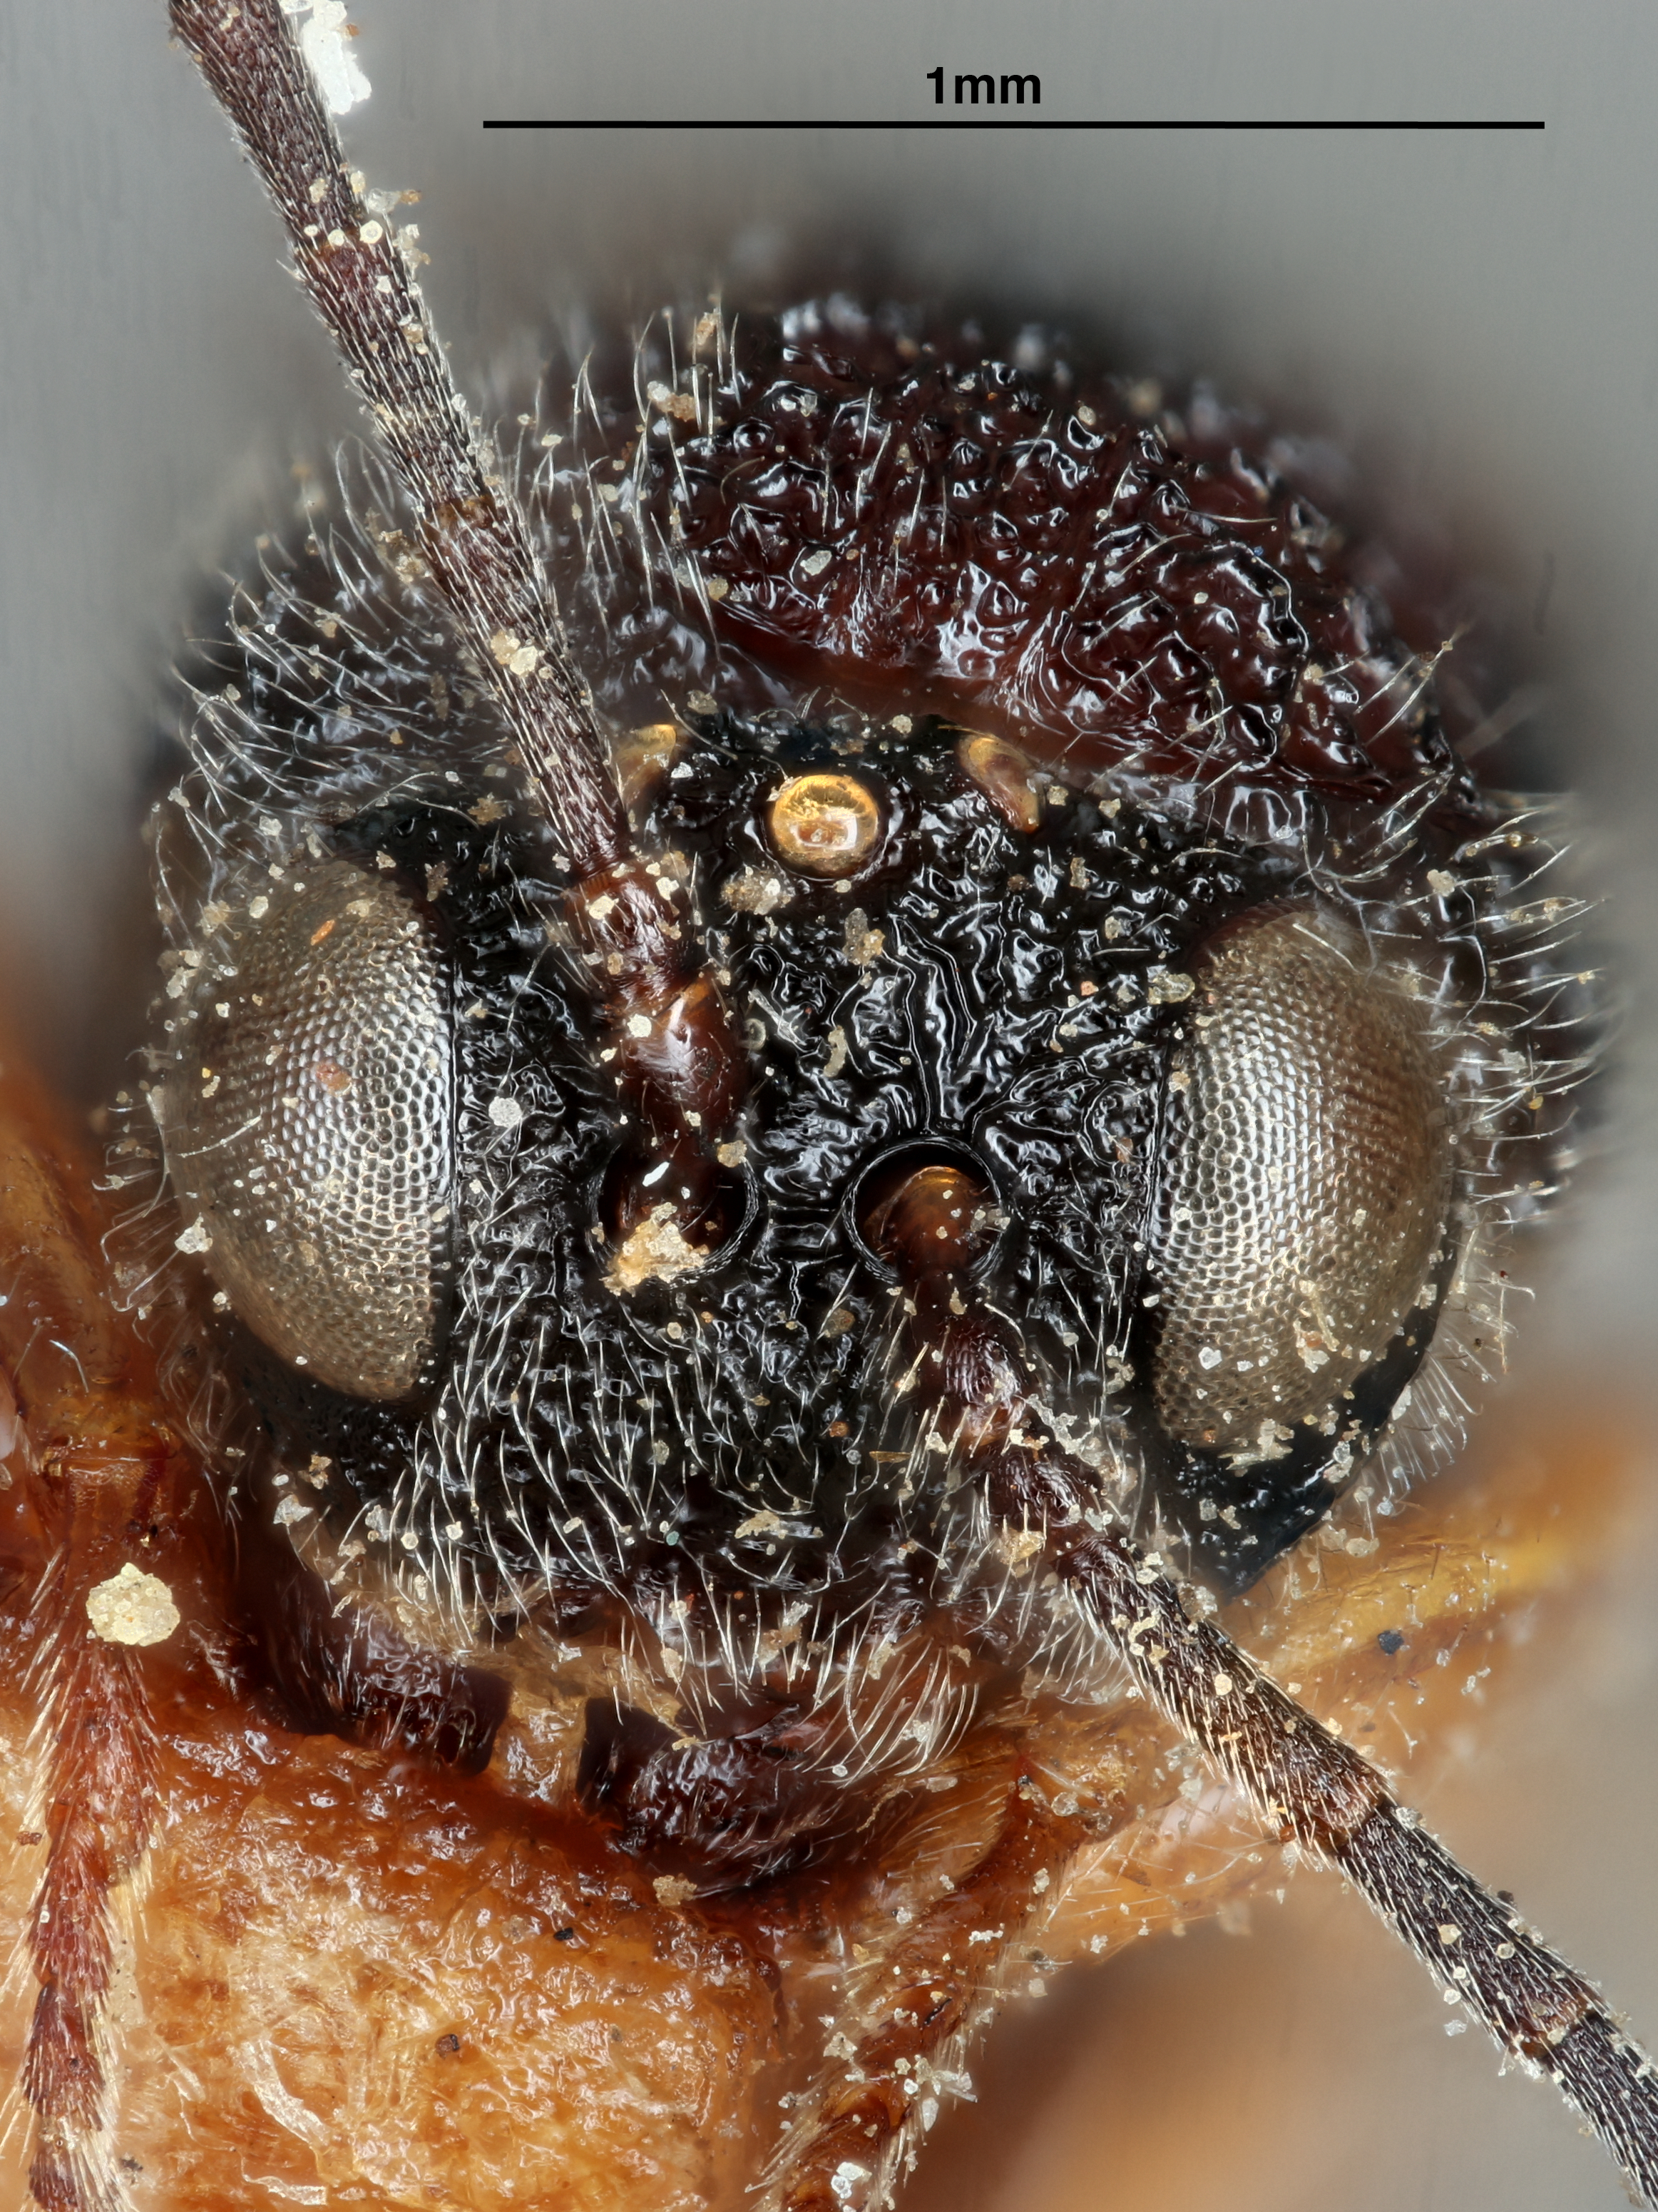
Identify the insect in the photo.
Cynips quercus
